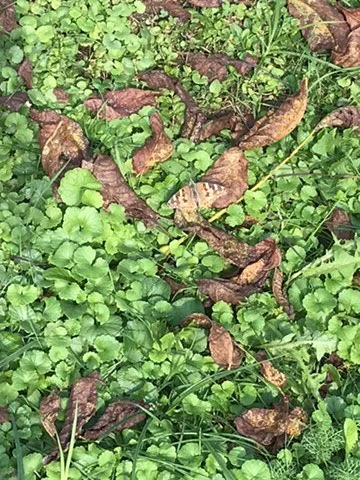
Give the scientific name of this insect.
Vanessa cardui
